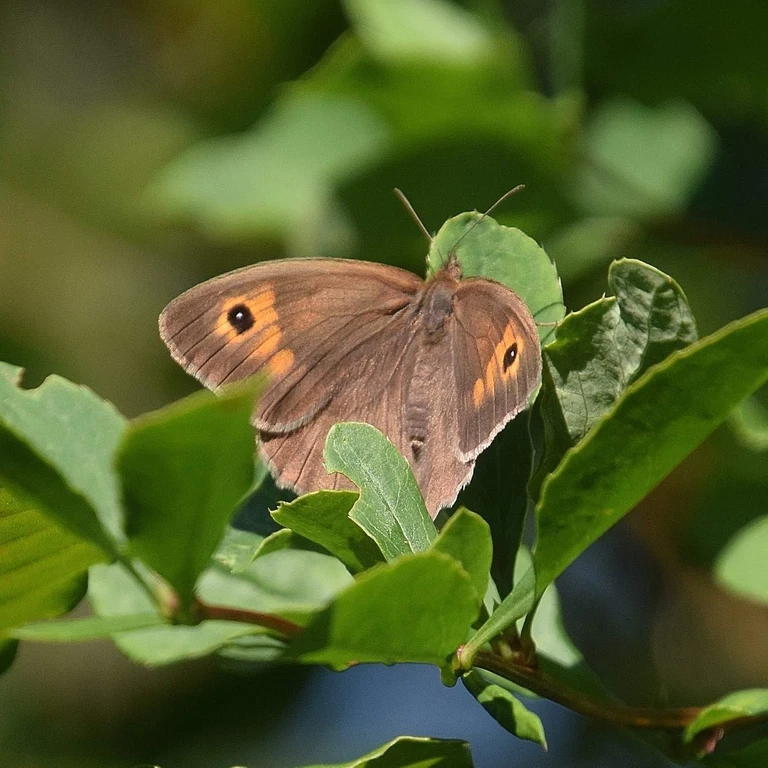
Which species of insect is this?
Maniola jurtina
